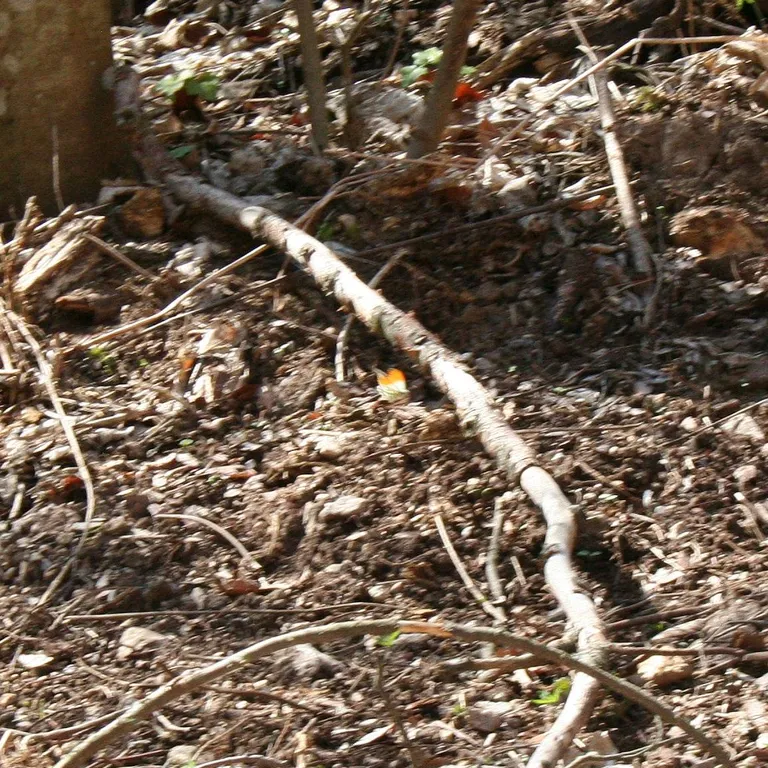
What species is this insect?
Anthocharis cardamines
